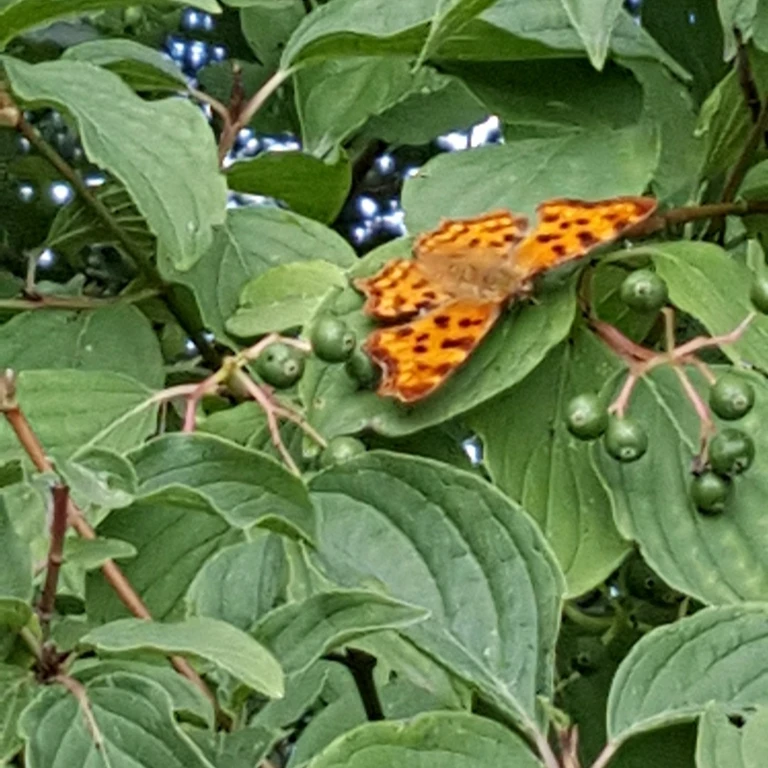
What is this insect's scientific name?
Polygonia c-album
